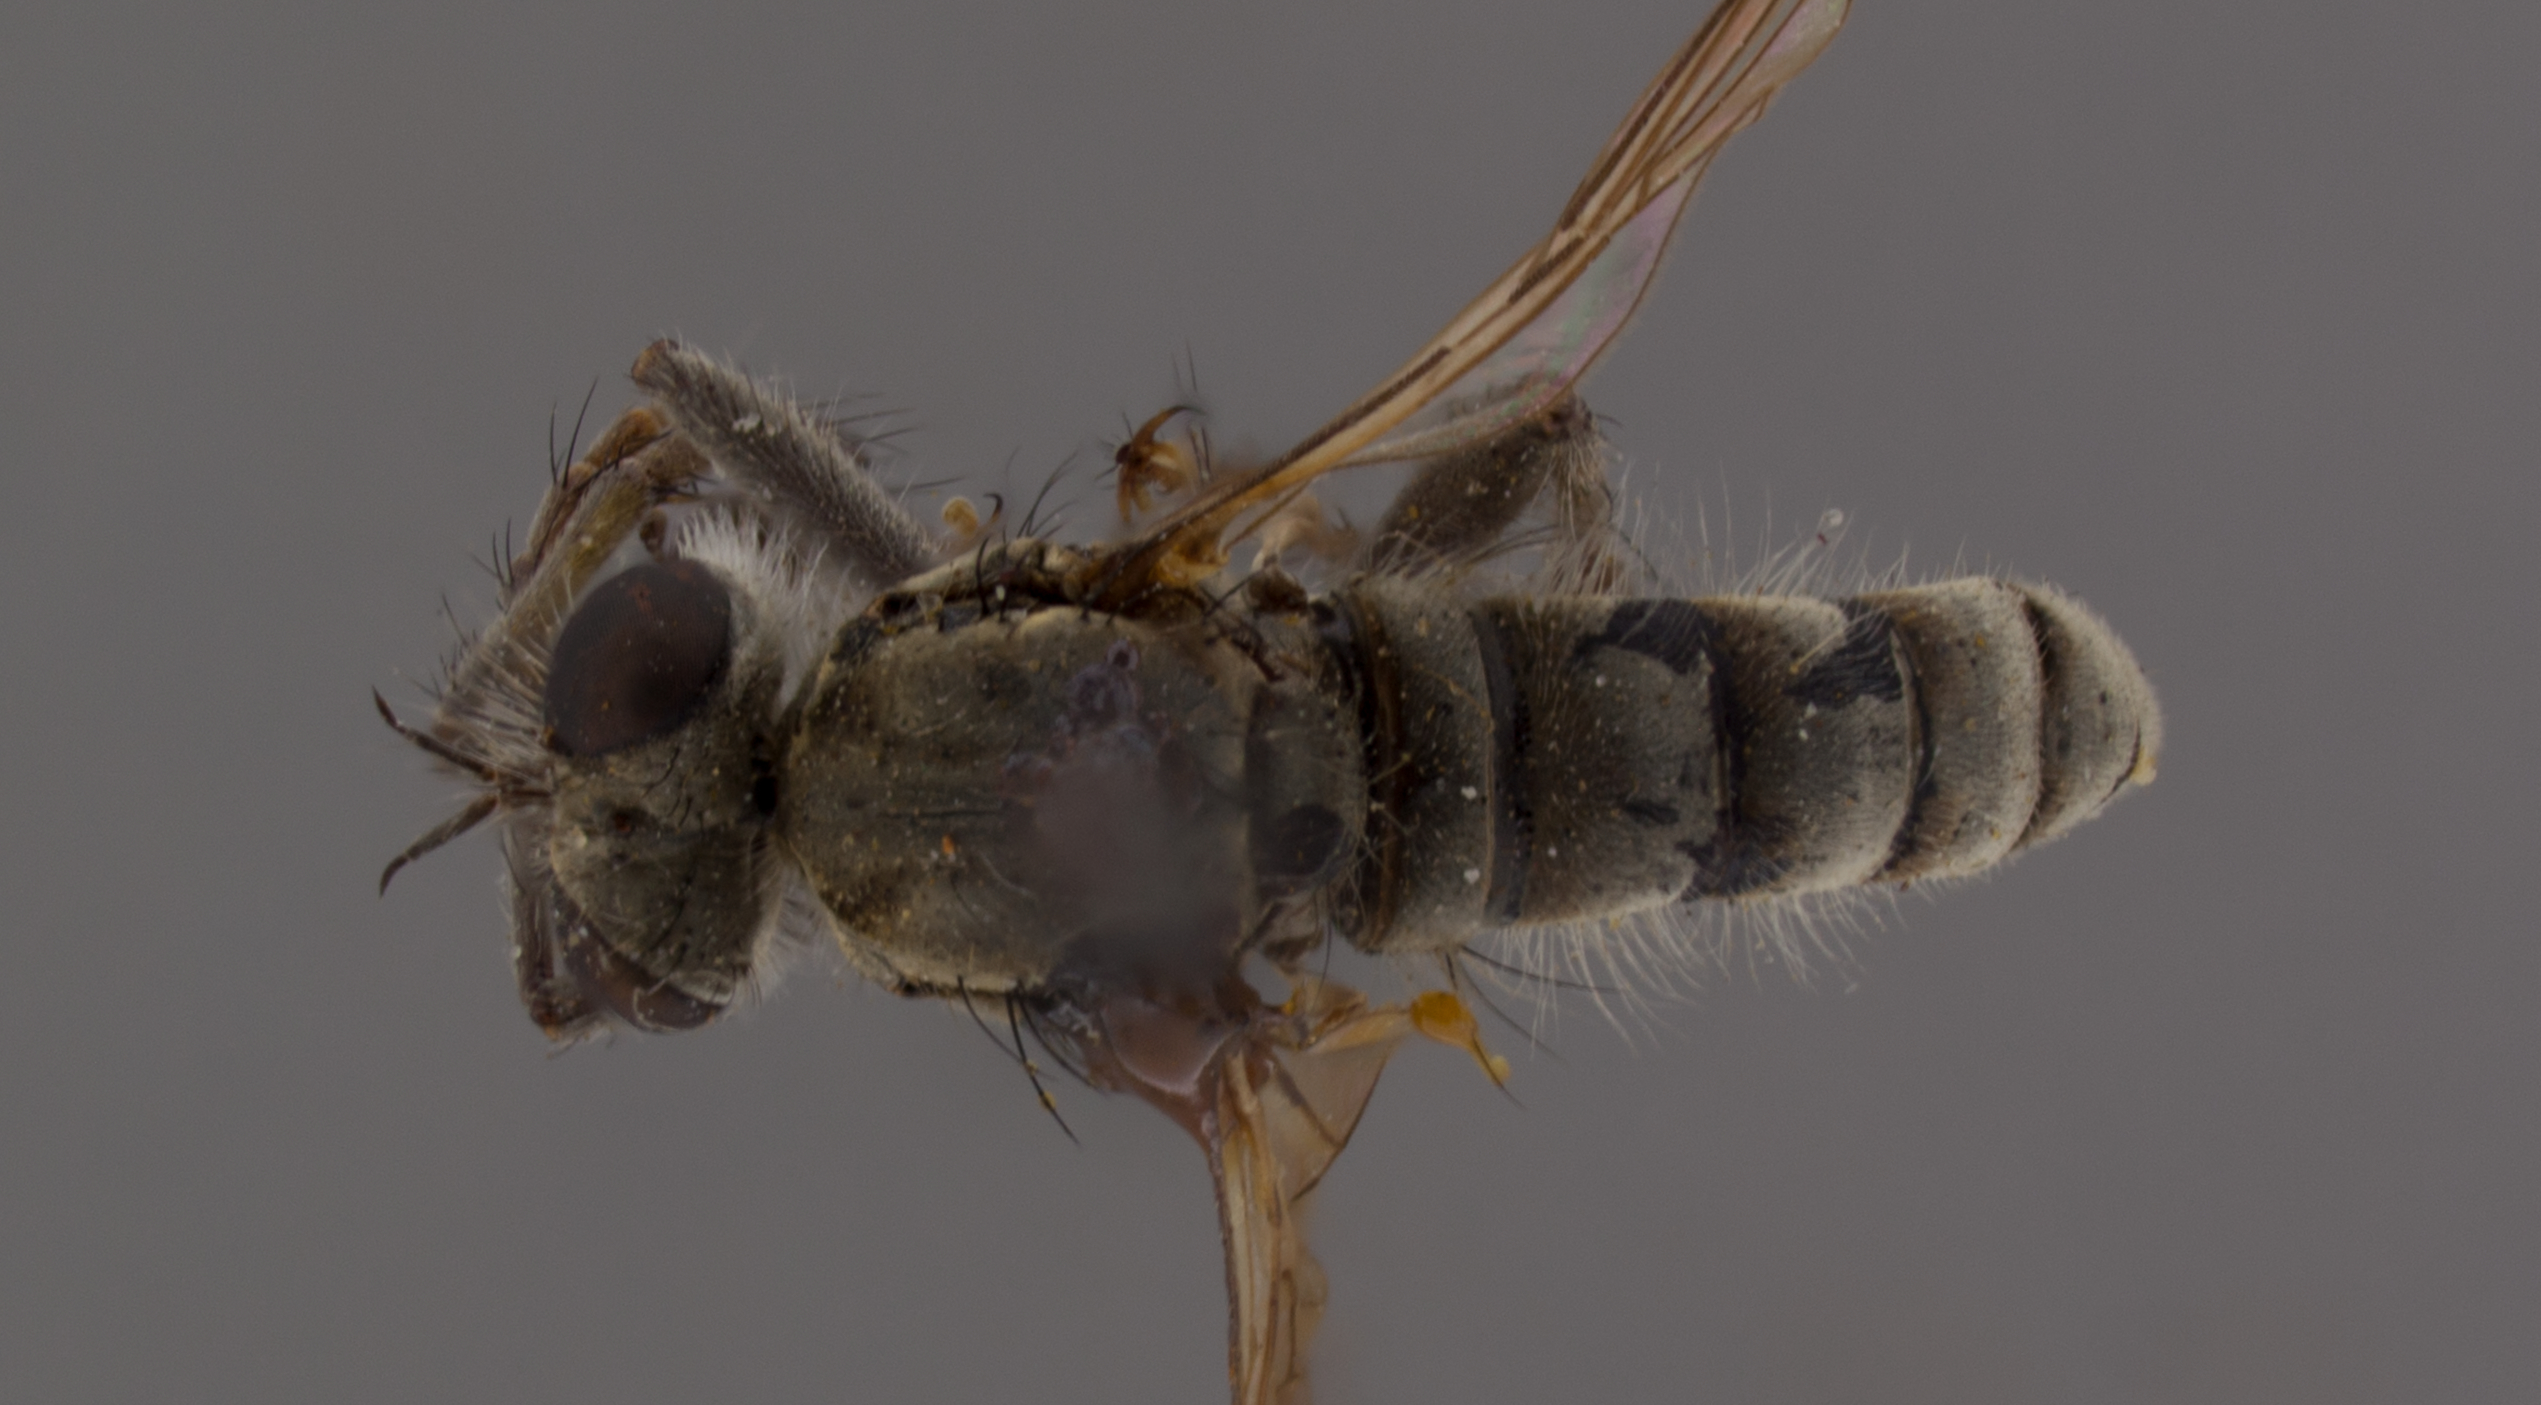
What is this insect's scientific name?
Lasiopogon drabicola
